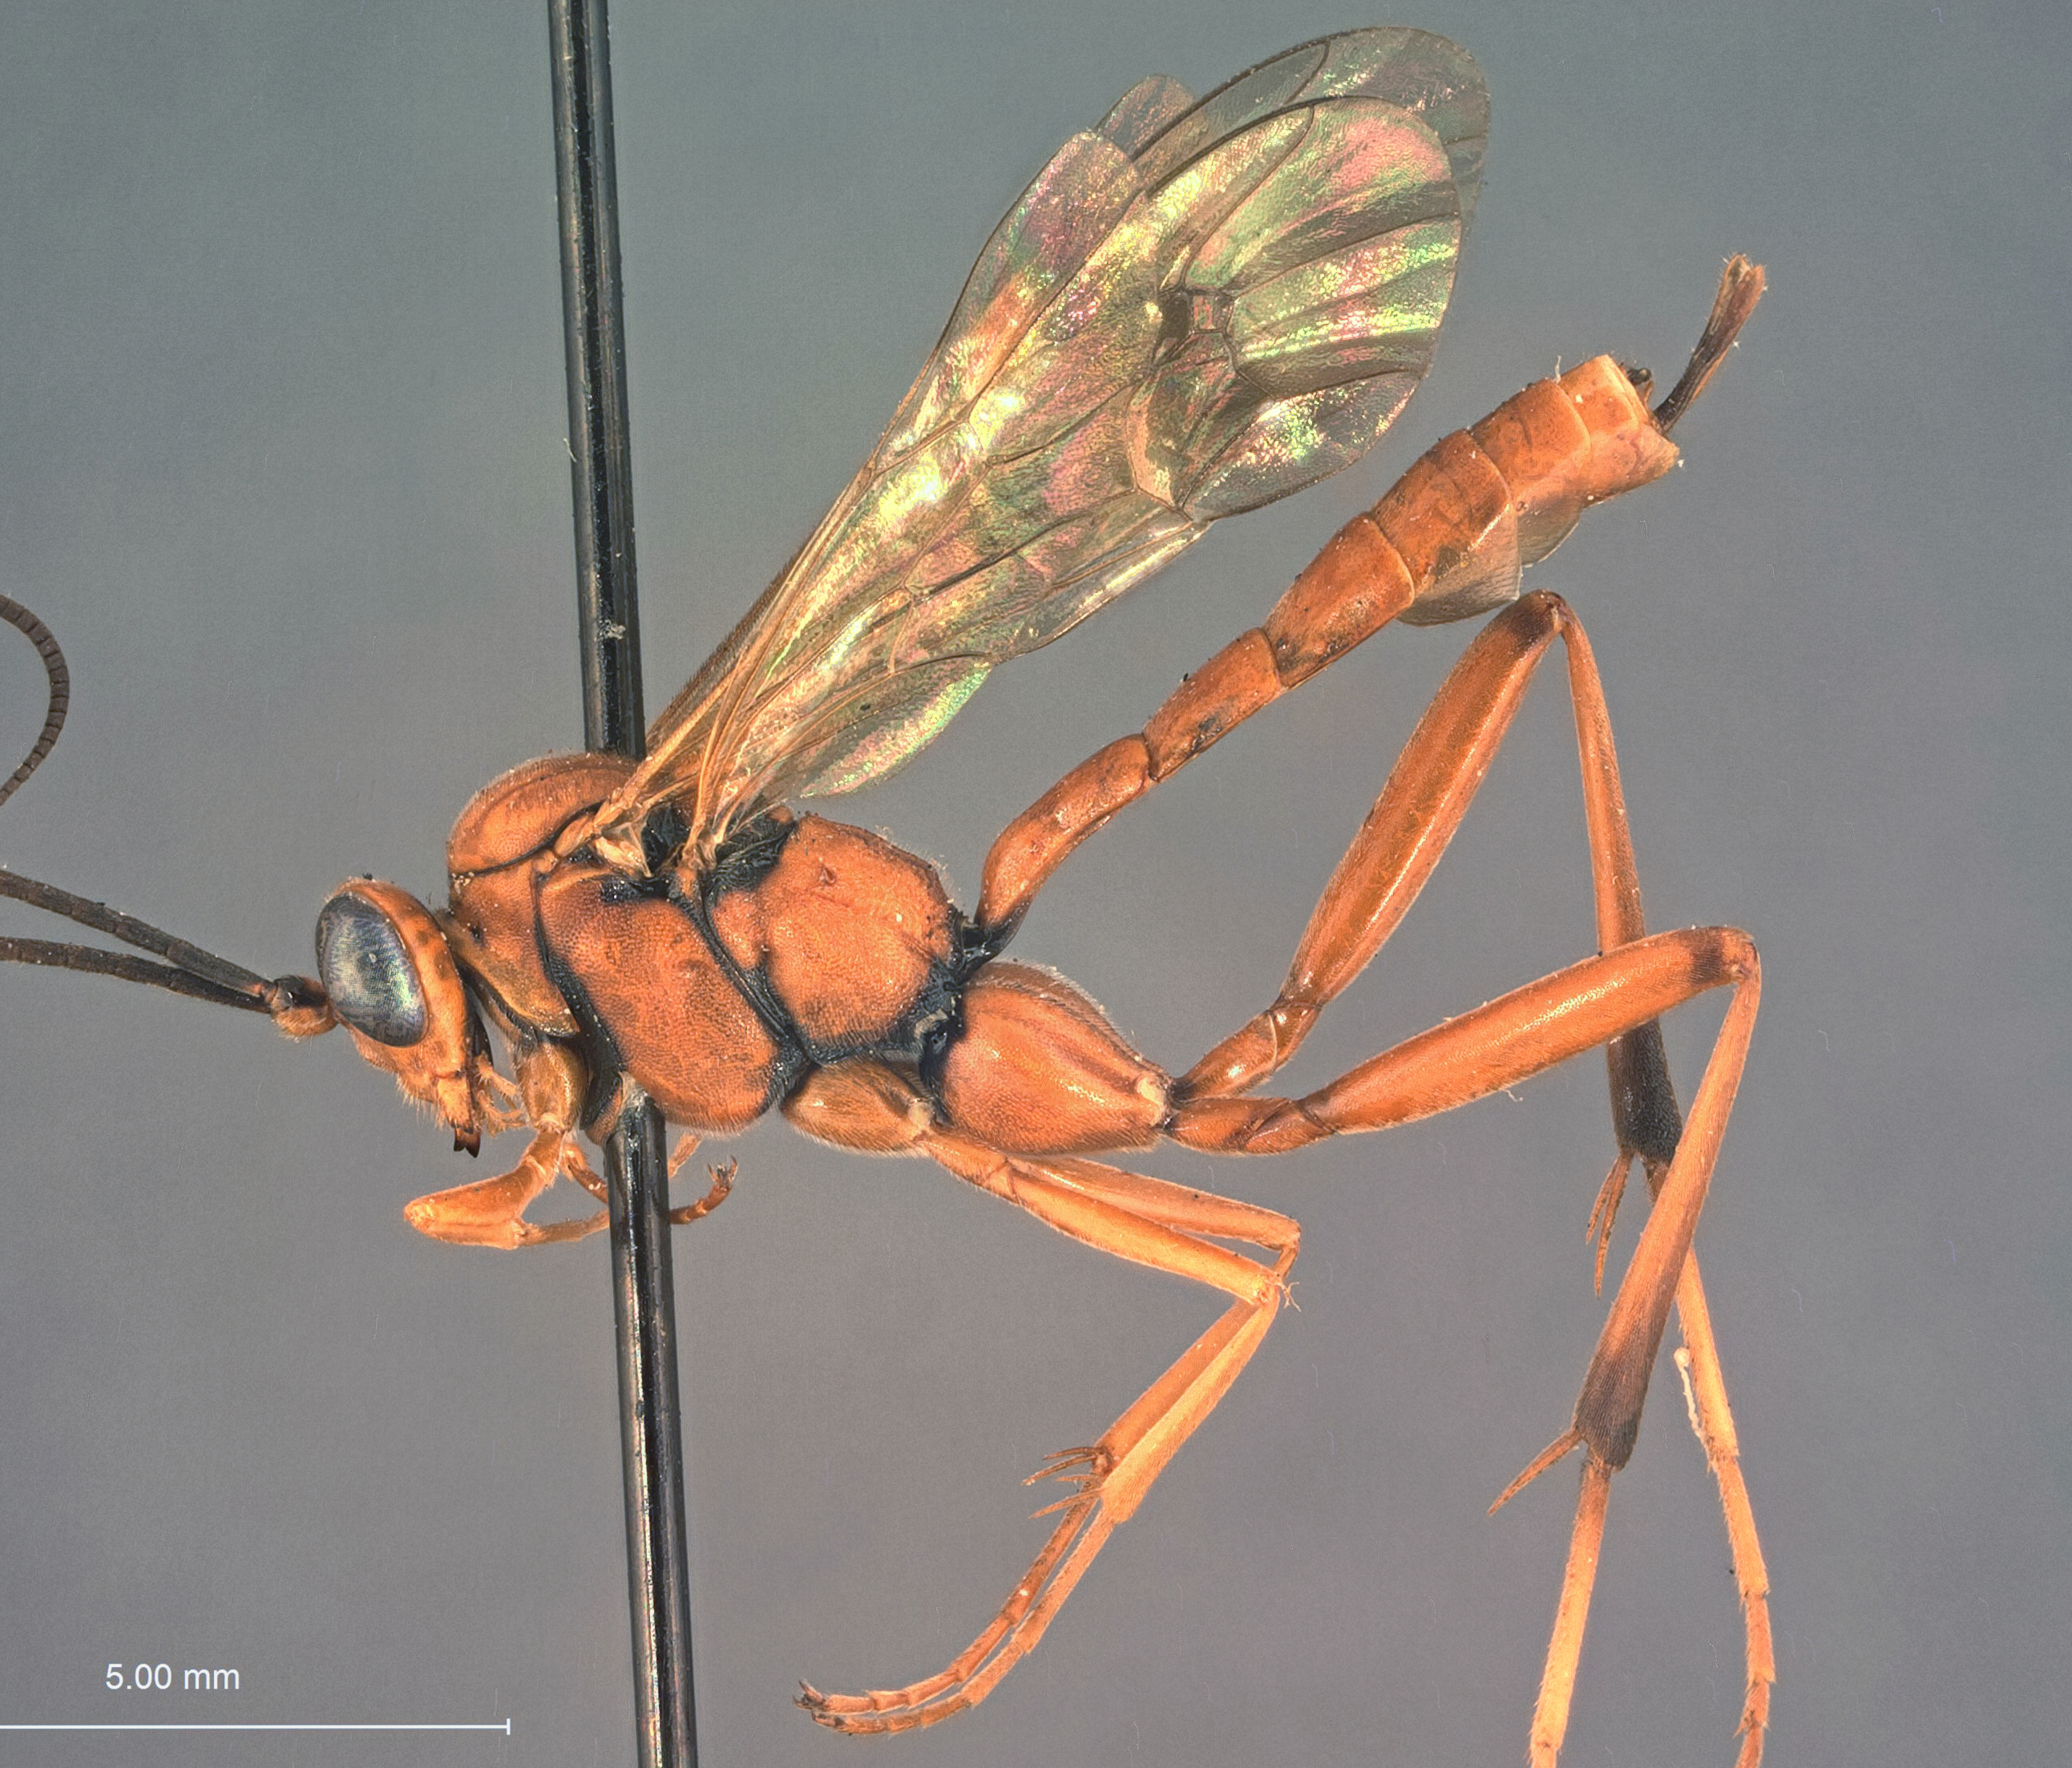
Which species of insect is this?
Exetastes angustoralis
